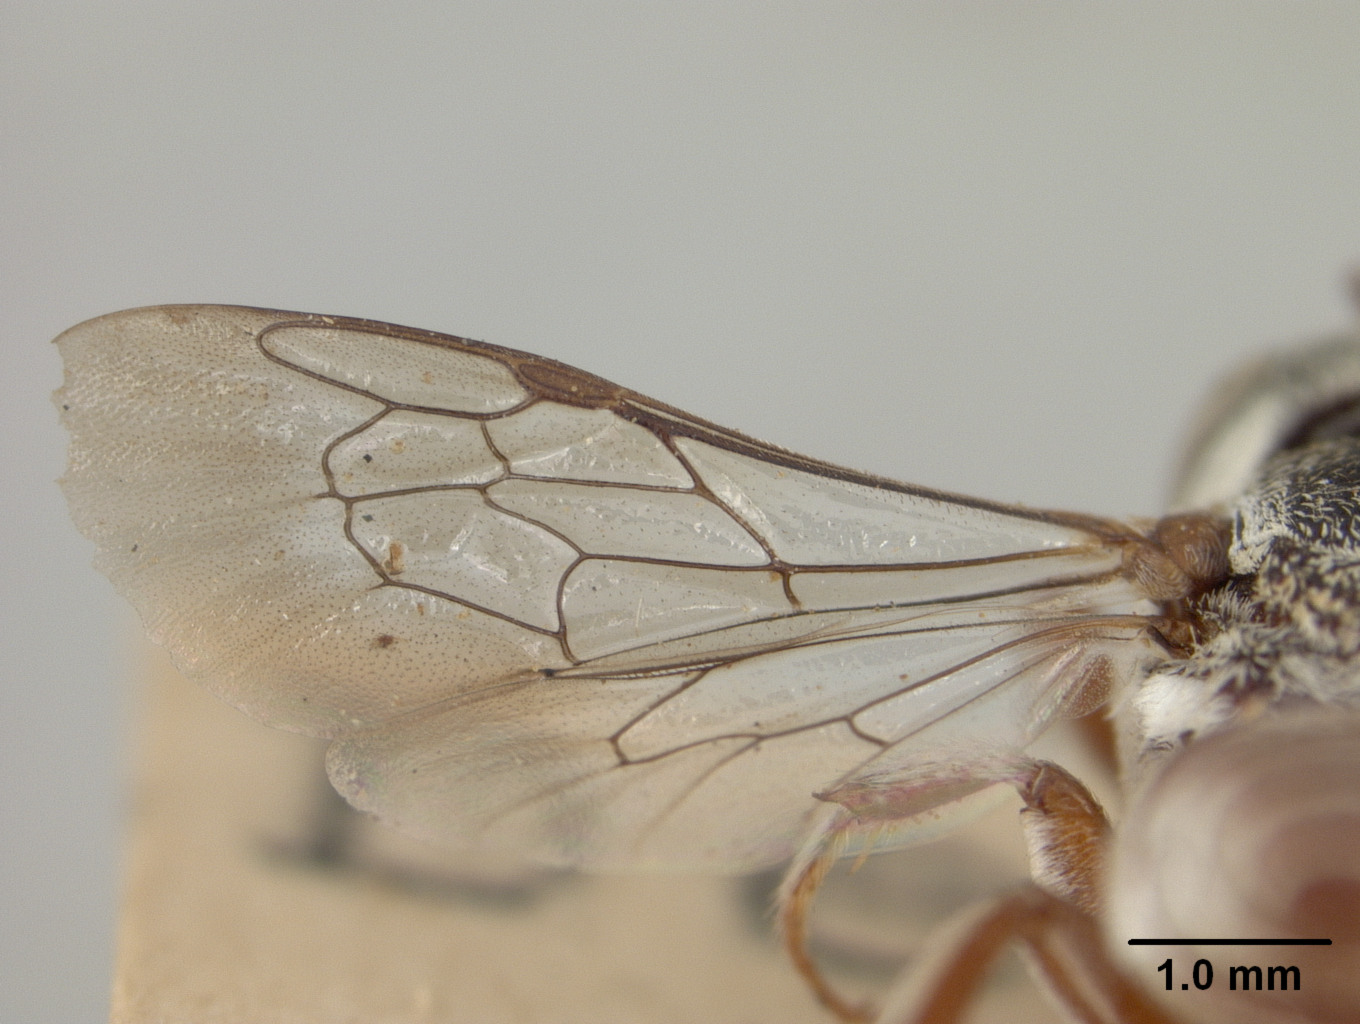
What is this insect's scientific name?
Coelioxys rufiventris
